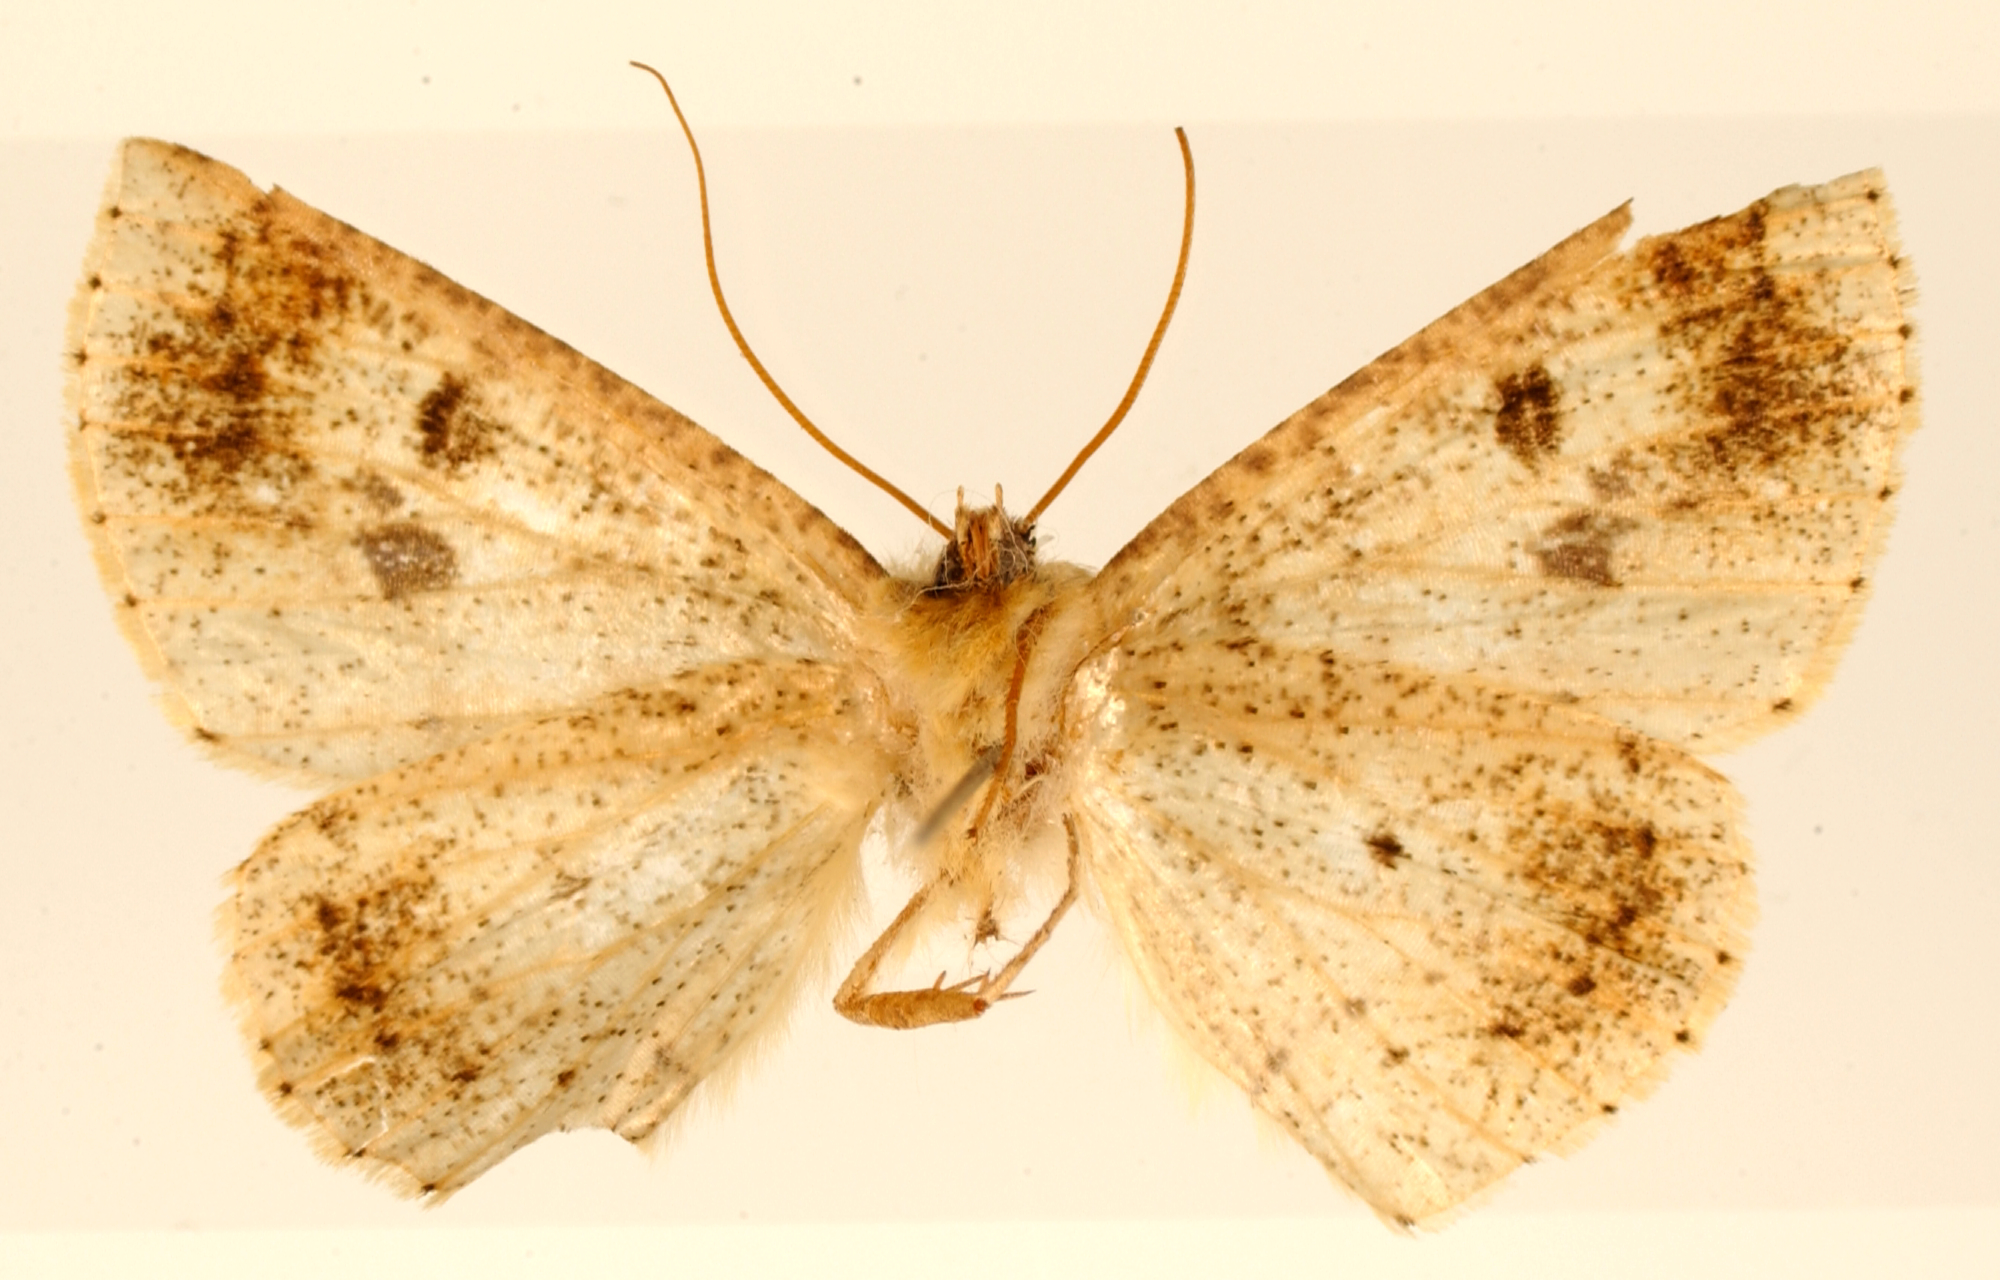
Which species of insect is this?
Certima straminea
